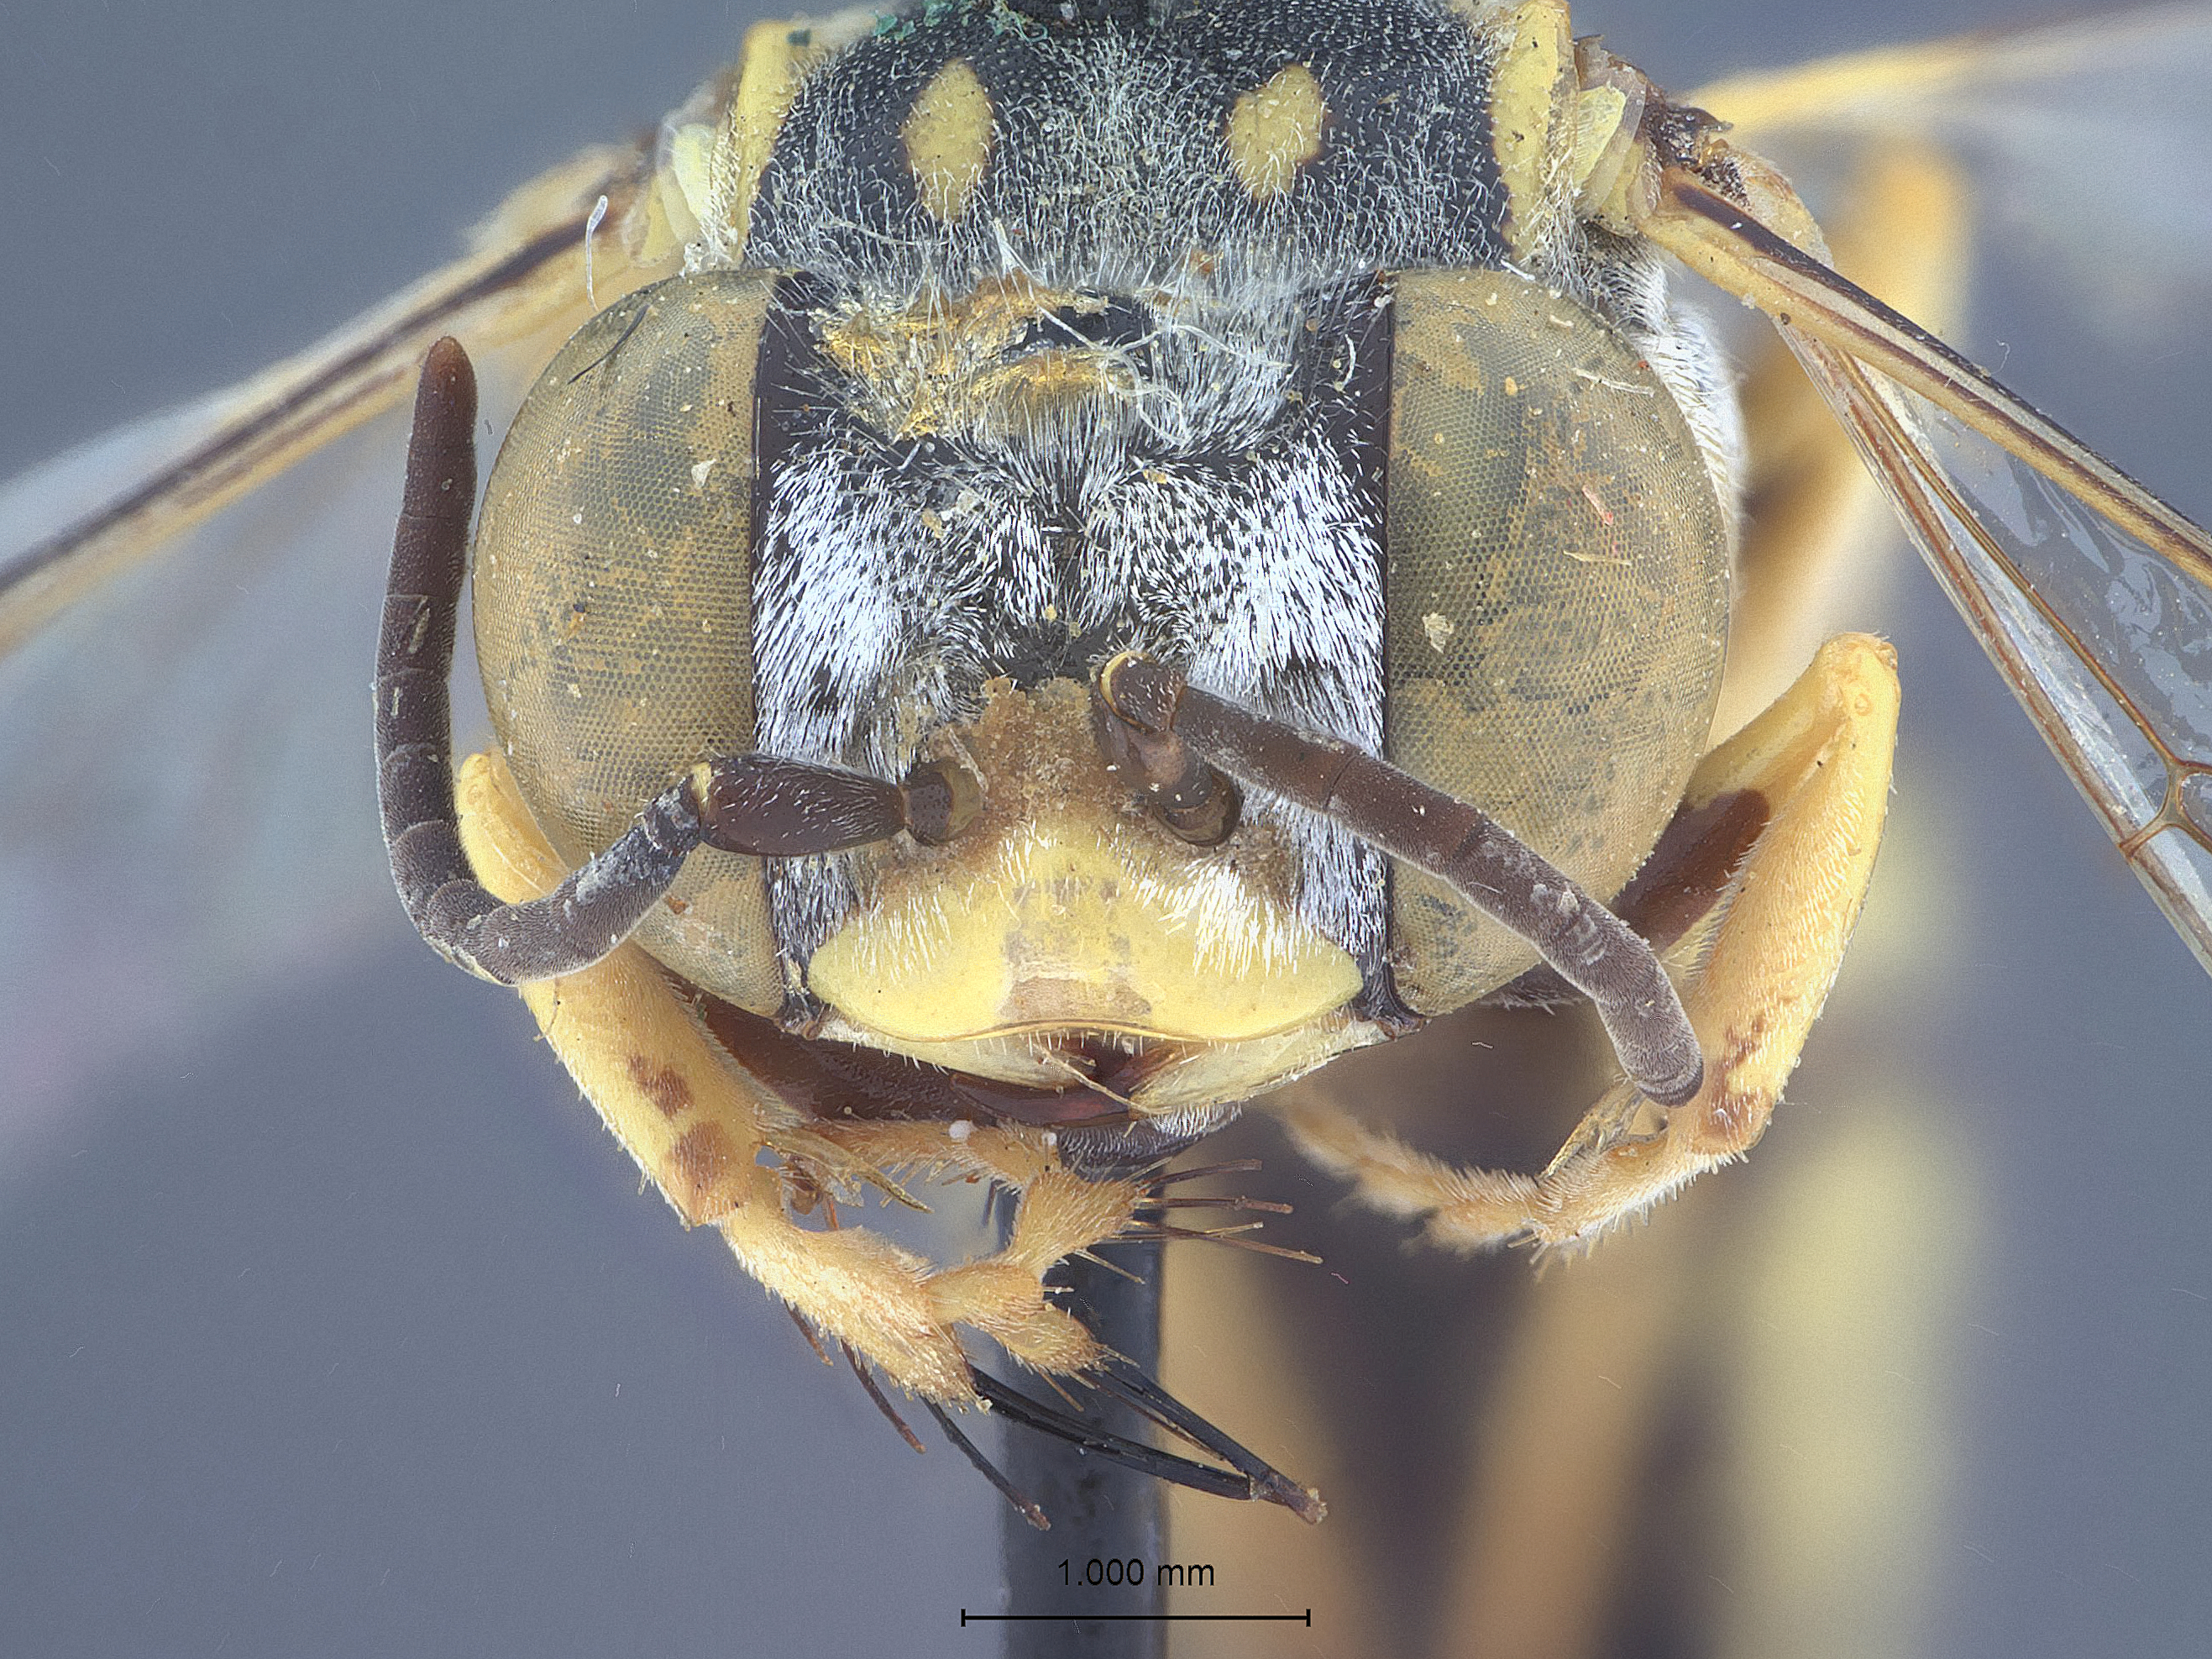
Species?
Microbembex mondonta
